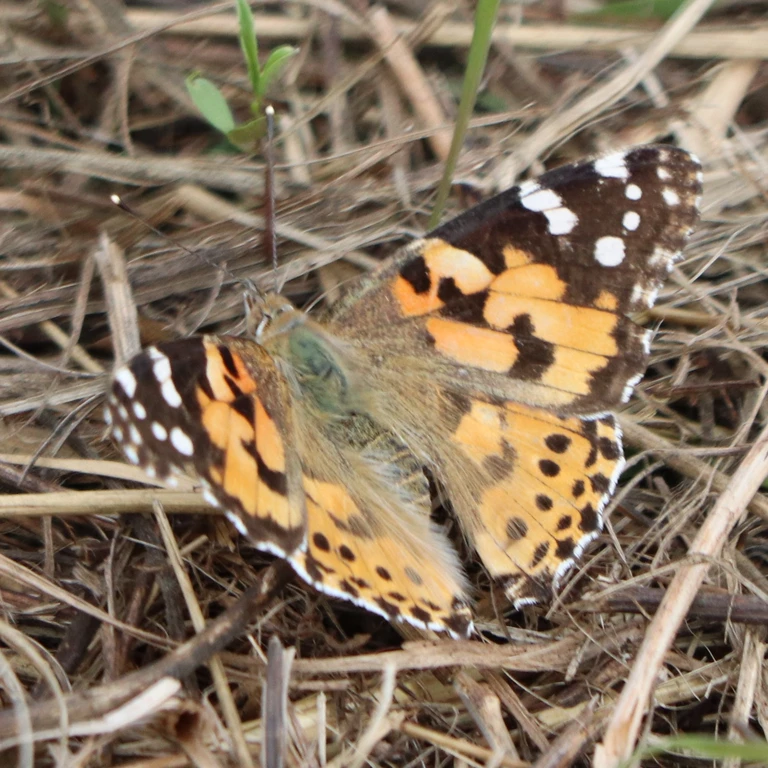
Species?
Vanessa cardui
